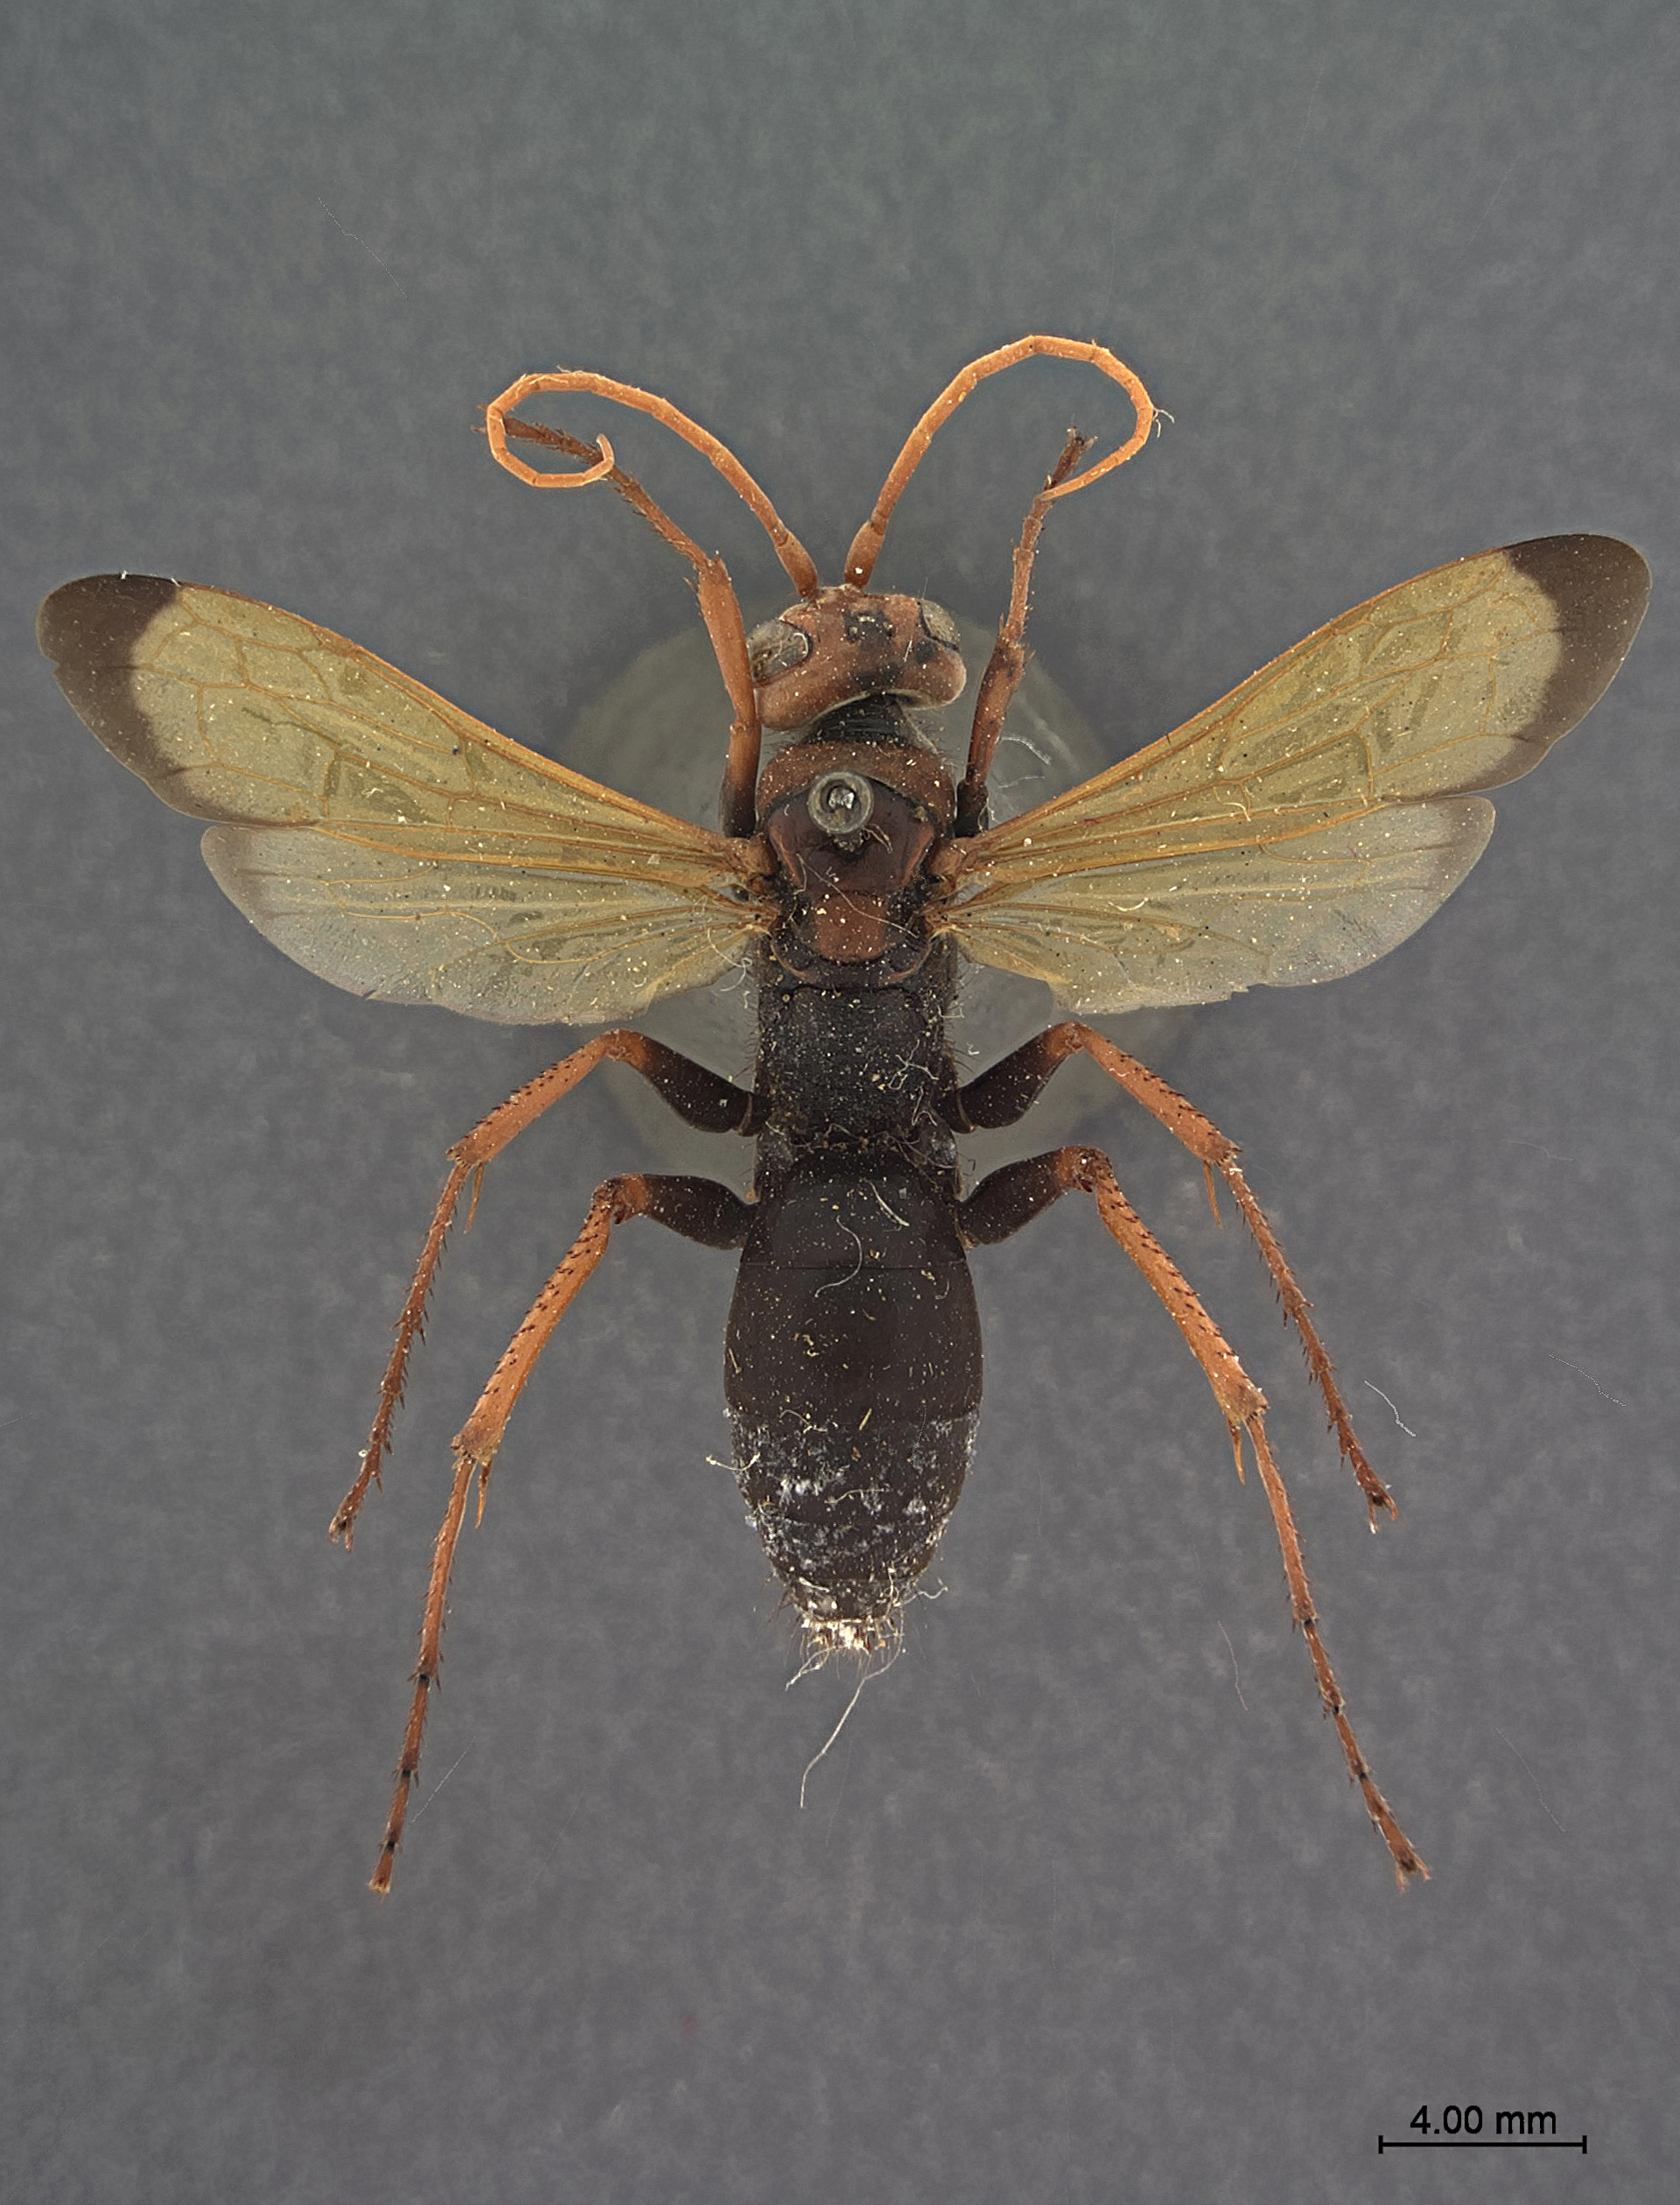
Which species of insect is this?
Cryptochilus niloticus
